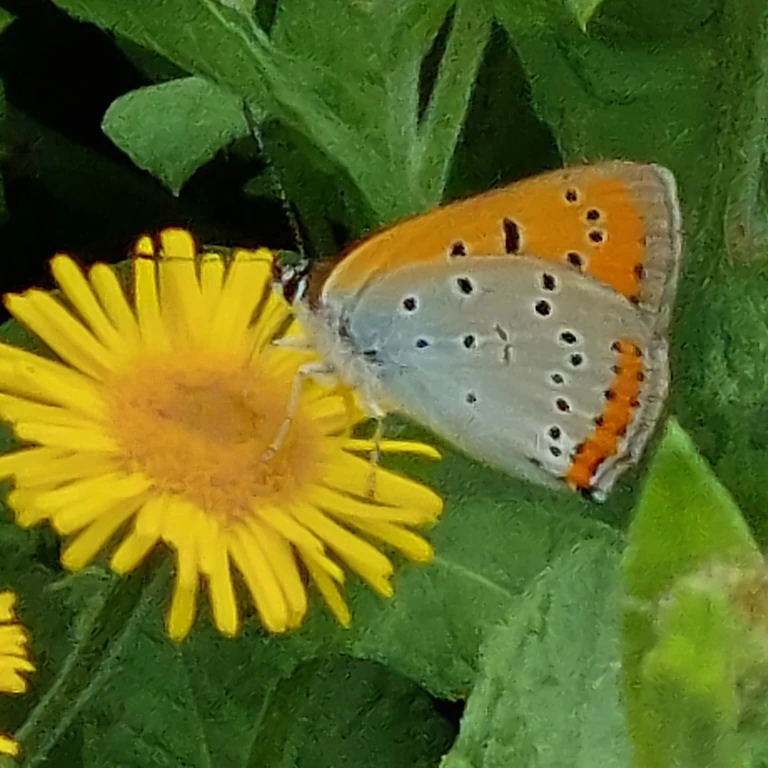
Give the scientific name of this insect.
Lycaena dispar
